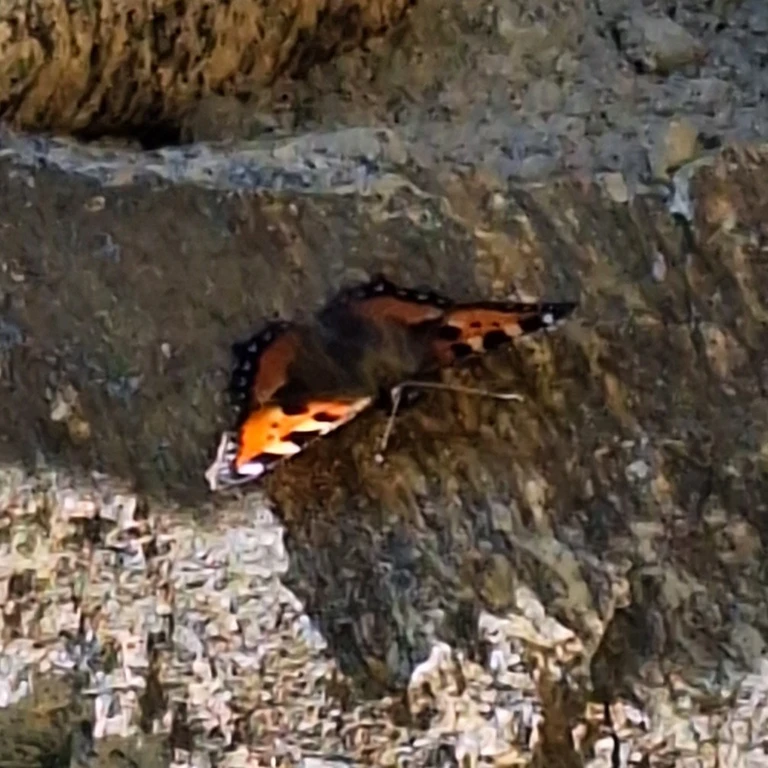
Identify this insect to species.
Aglais urticae
